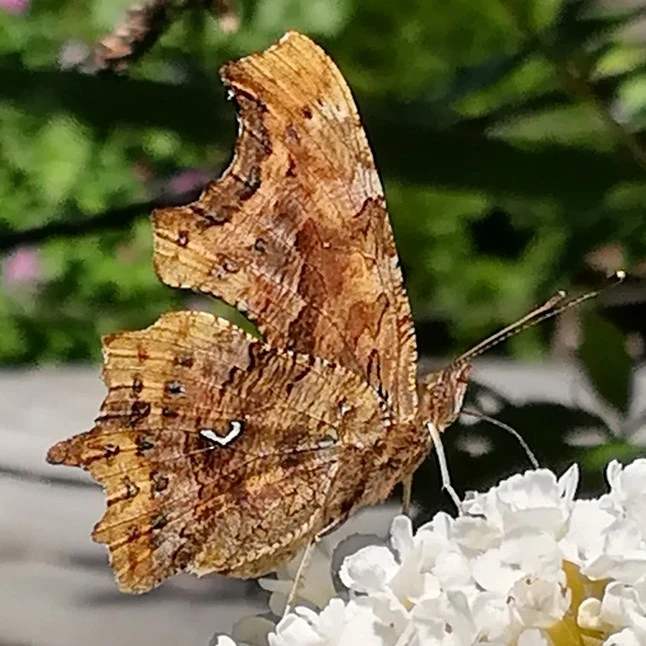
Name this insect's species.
Polygonia c-album
